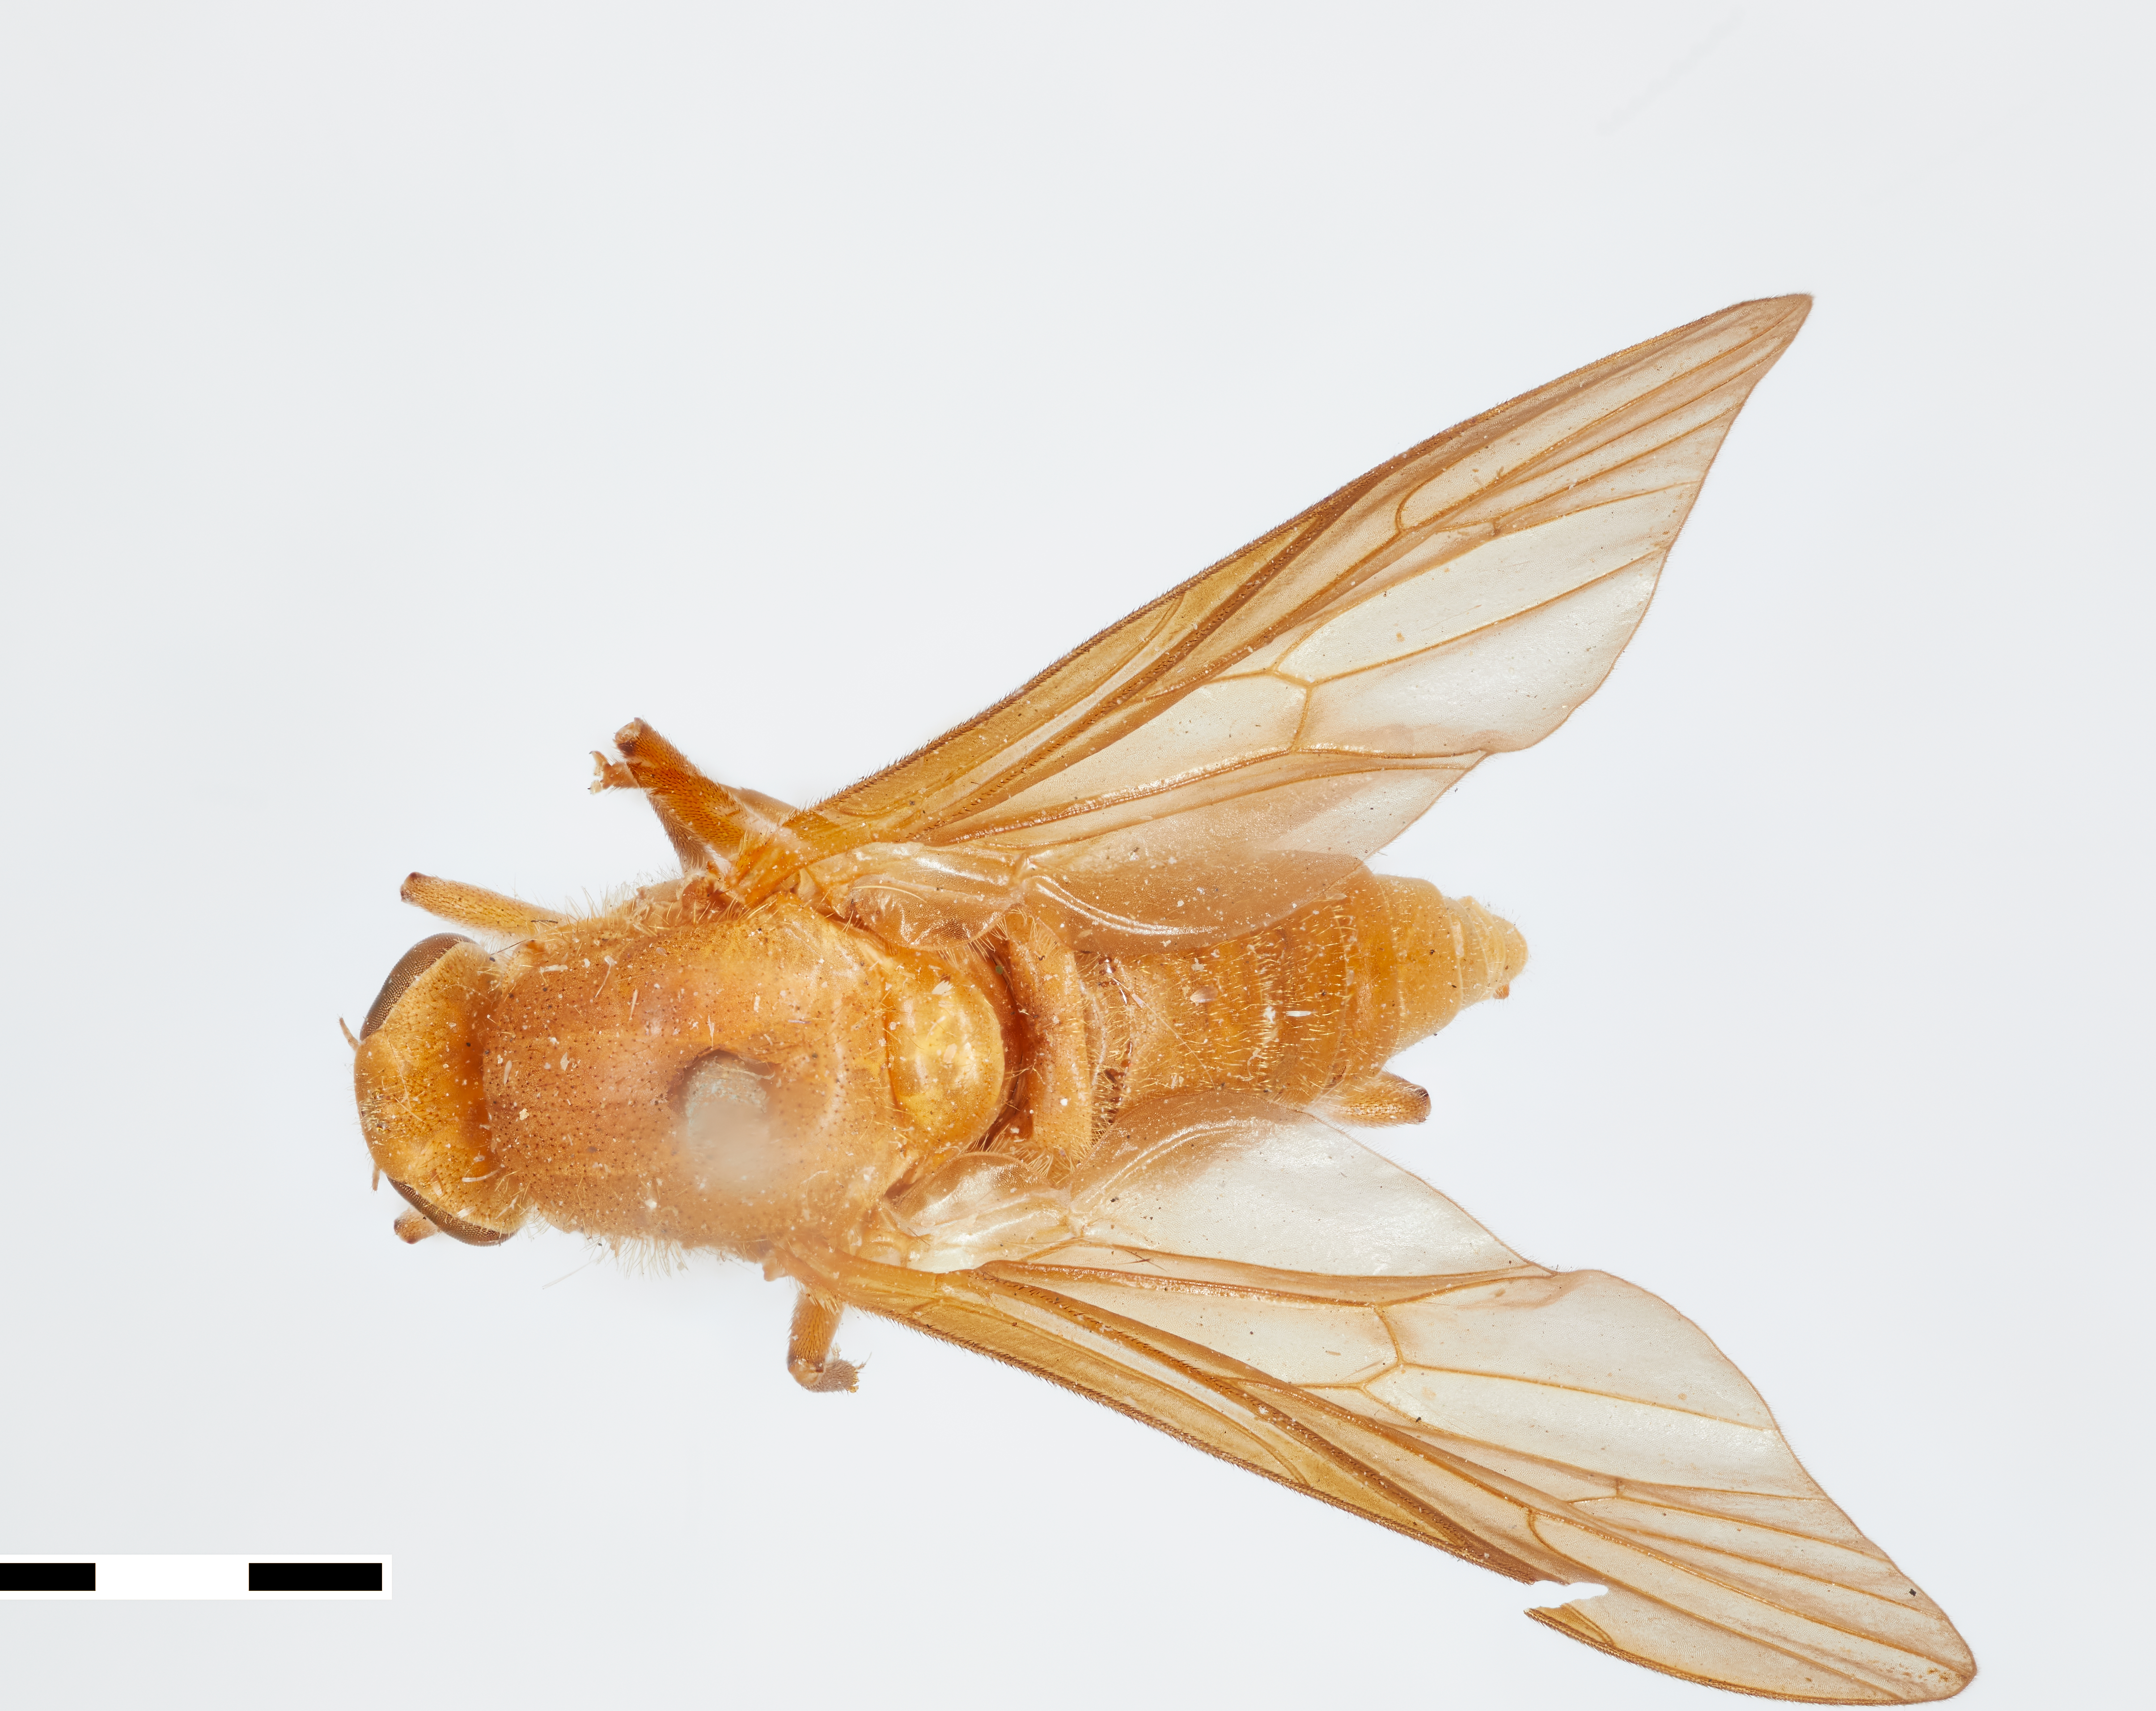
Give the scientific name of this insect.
Arthroceras fulvicorne
